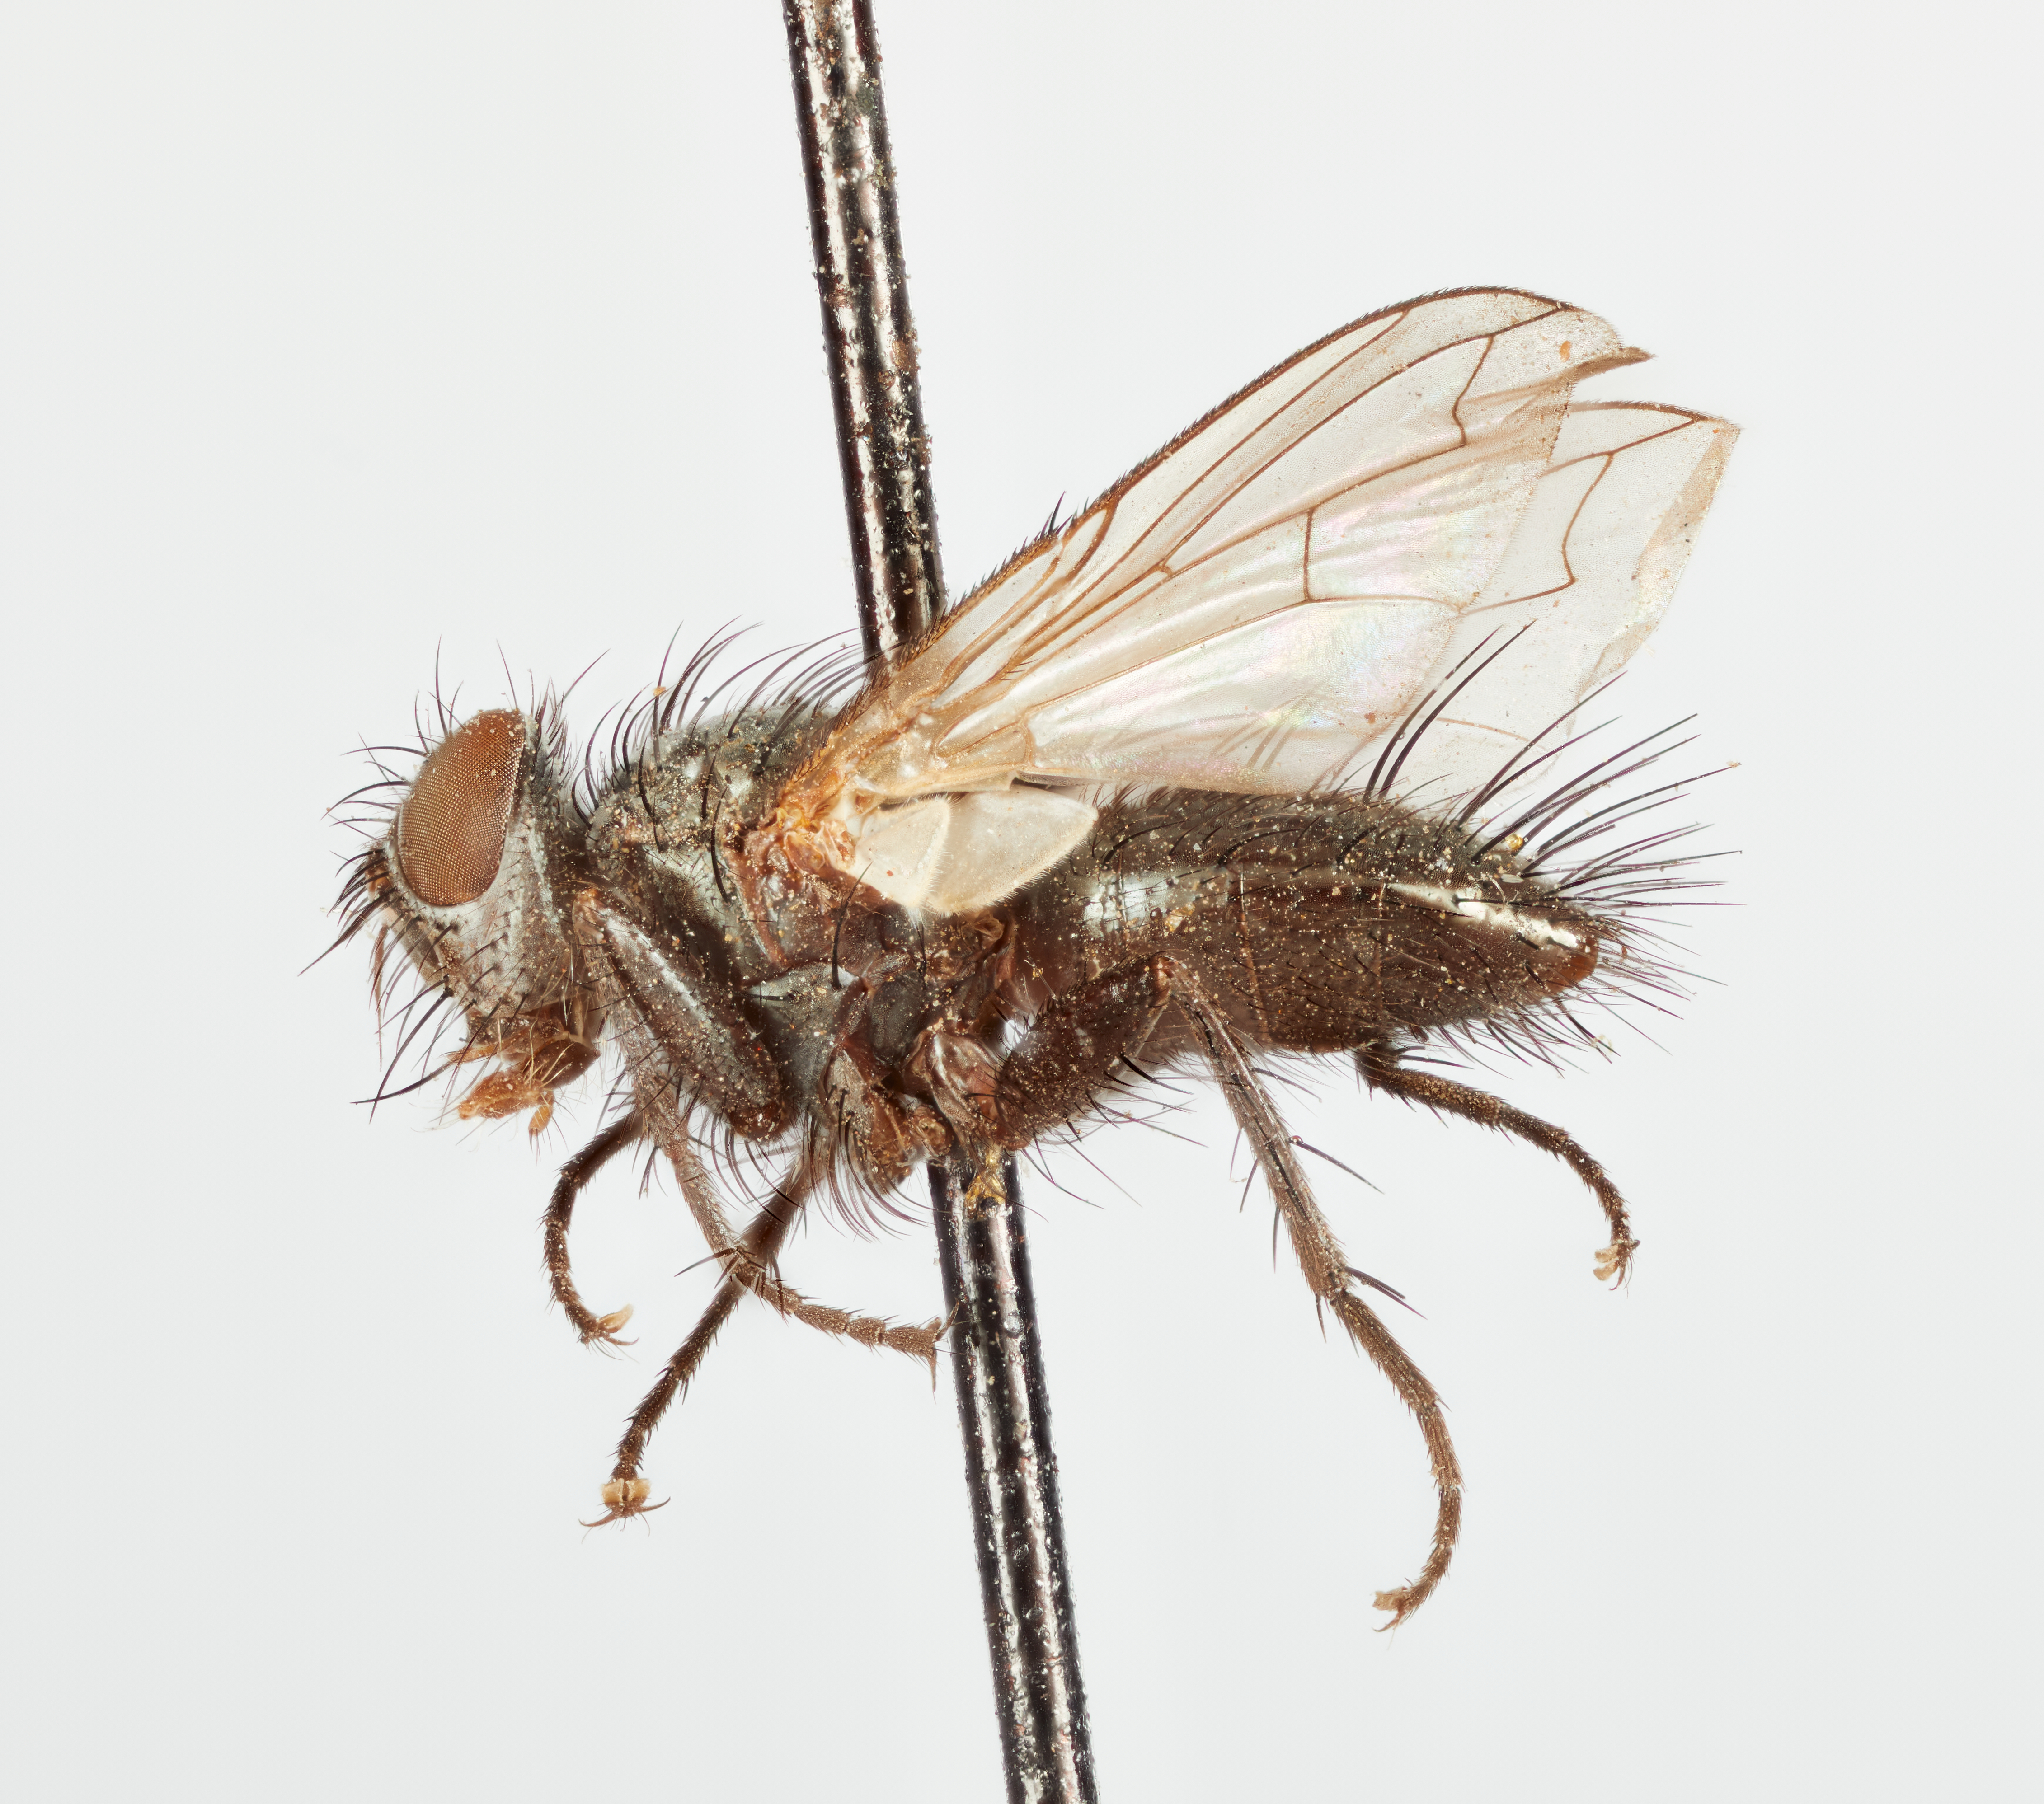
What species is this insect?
Phorichaeta cinerosa
